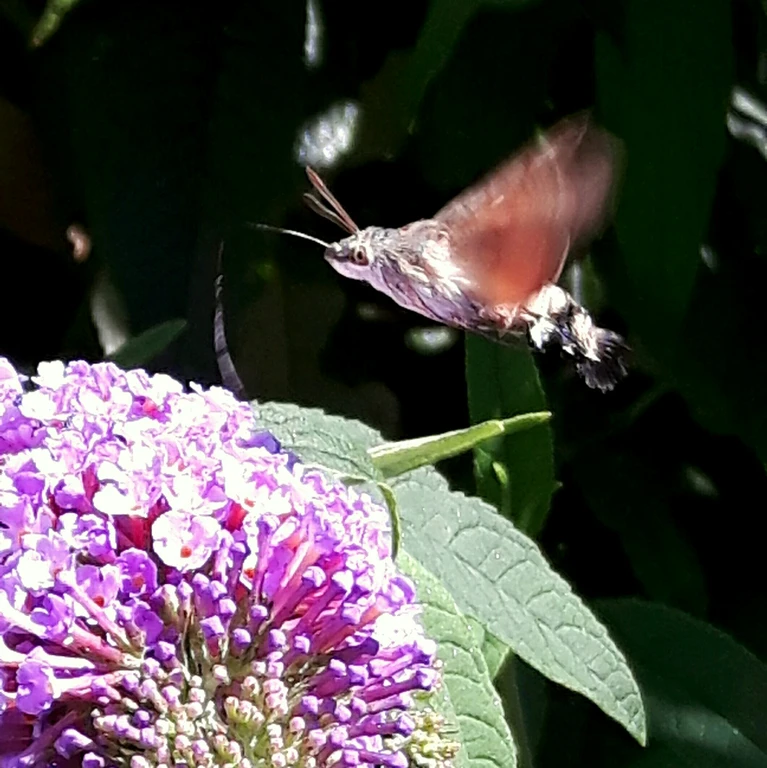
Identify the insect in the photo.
Macroglossum stellatarum
